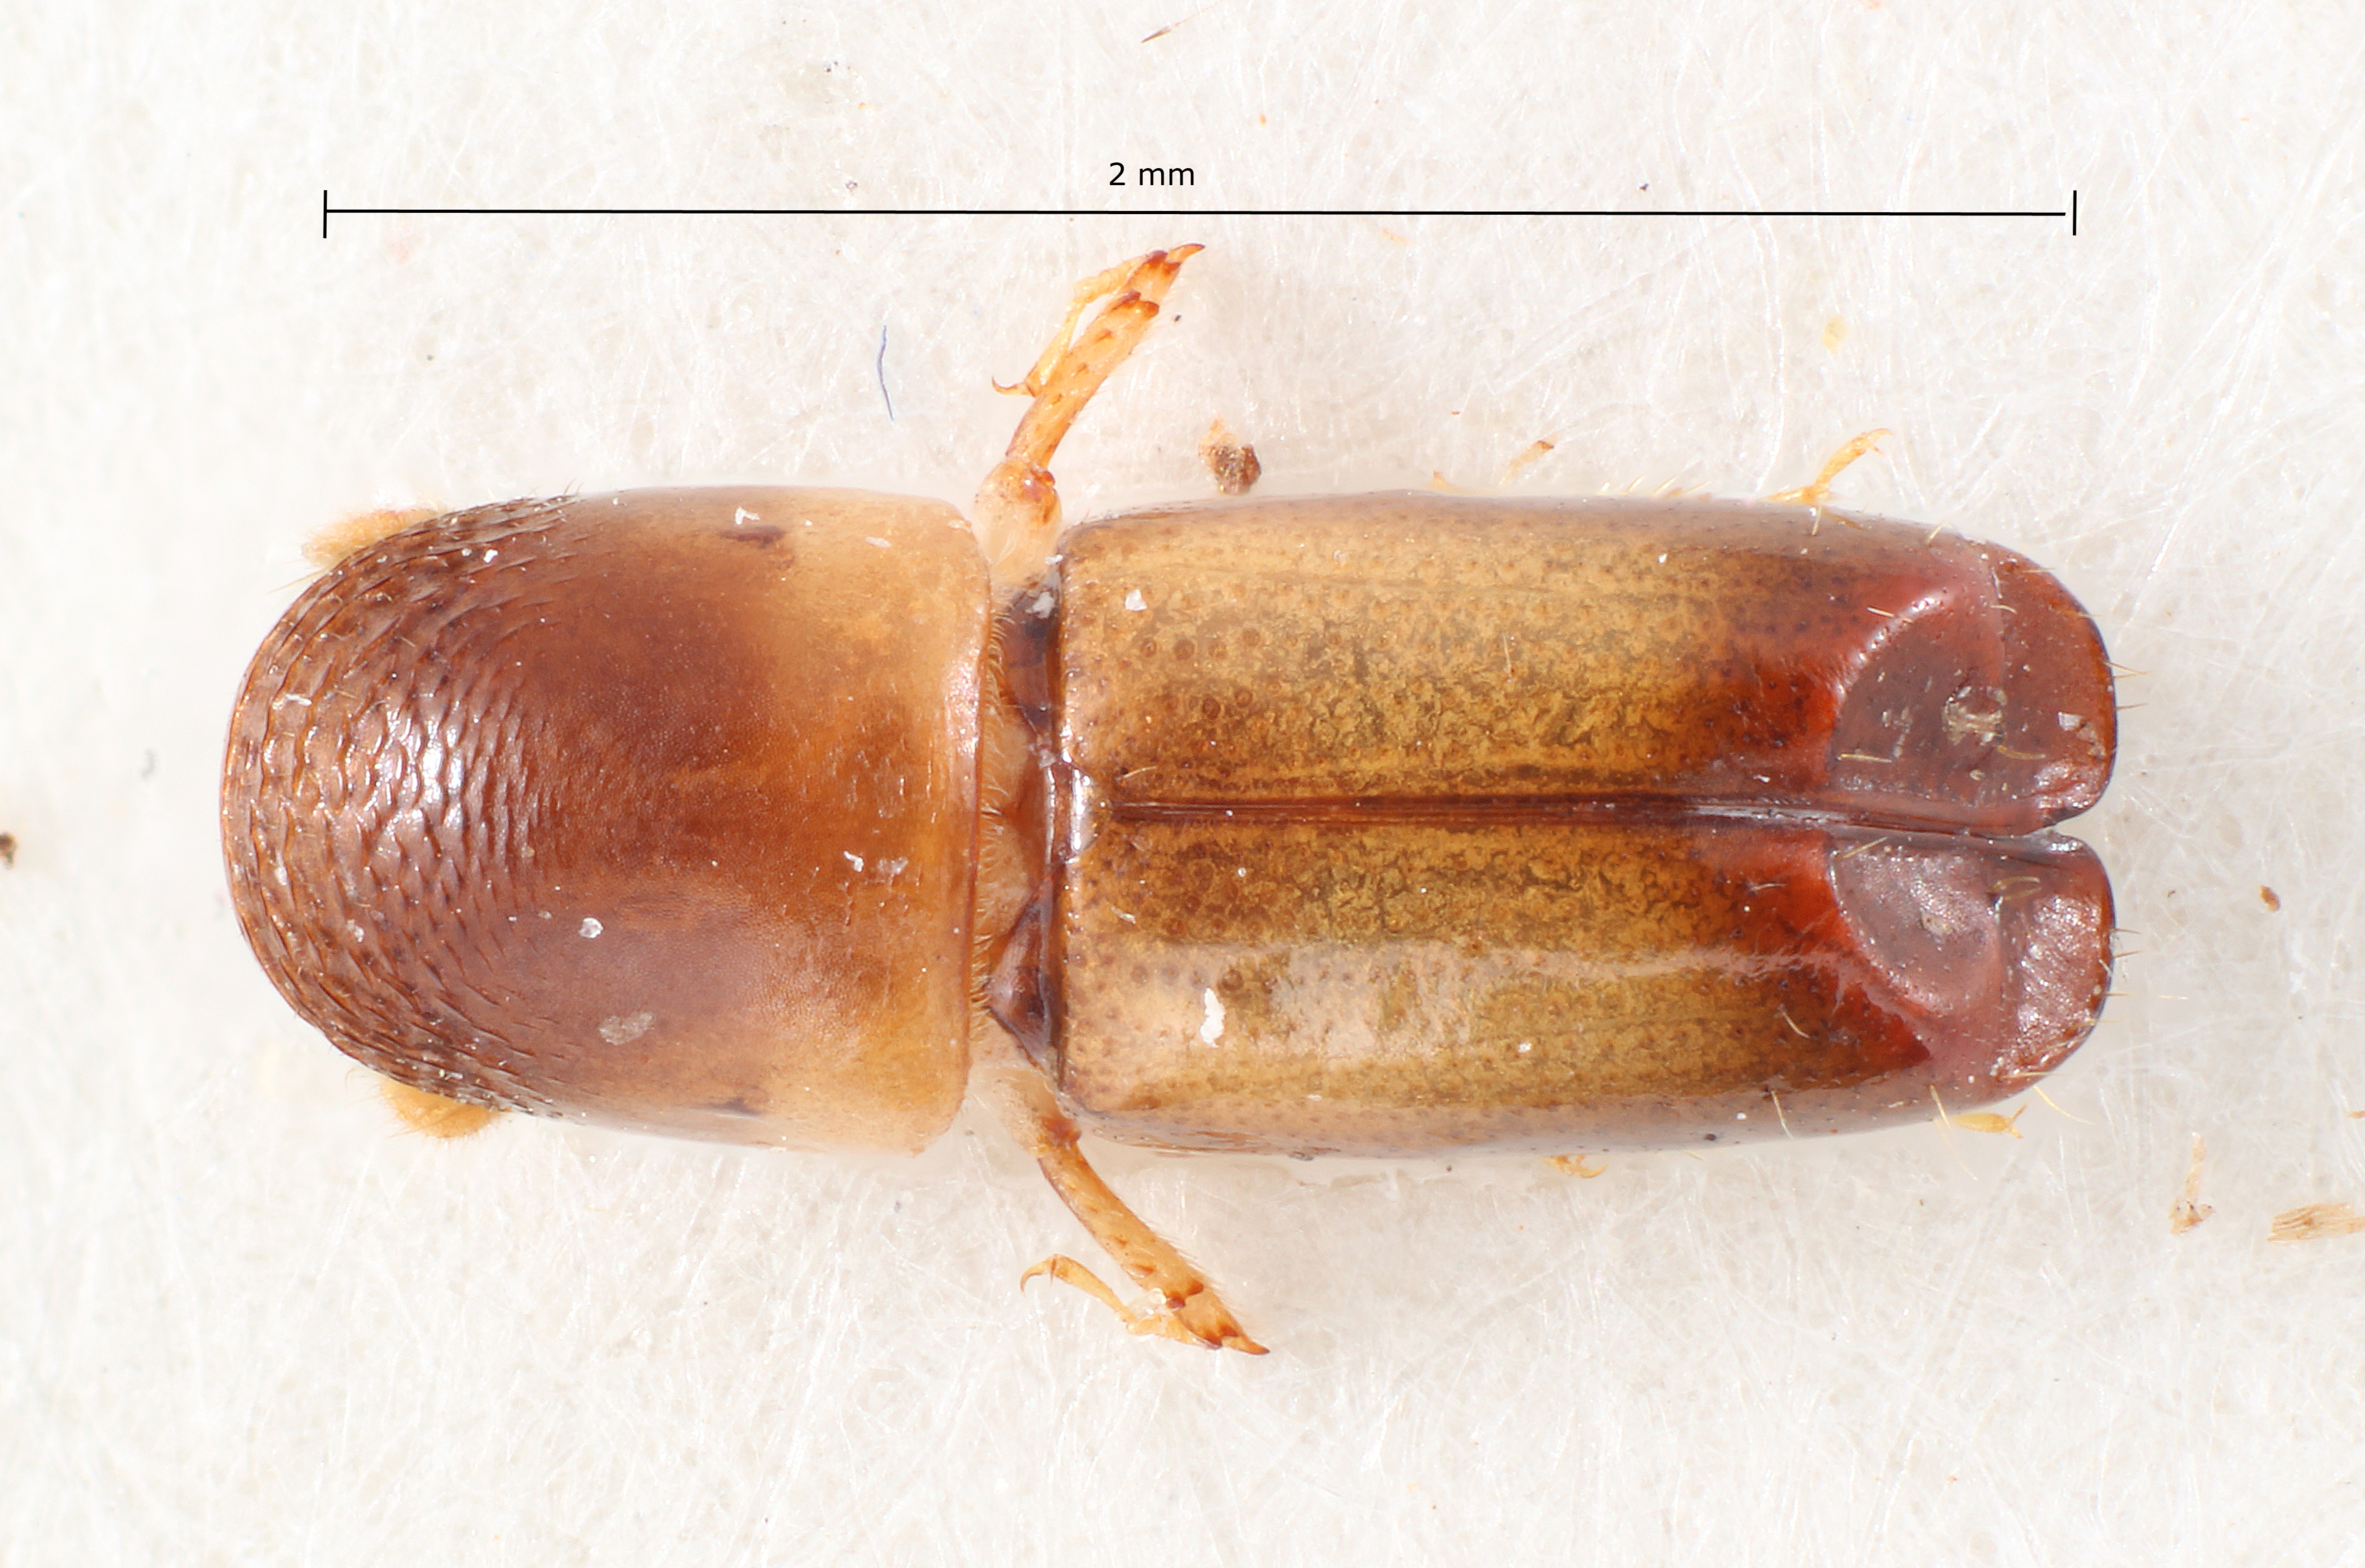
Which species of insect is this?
Monarthrum pseudoparvum
